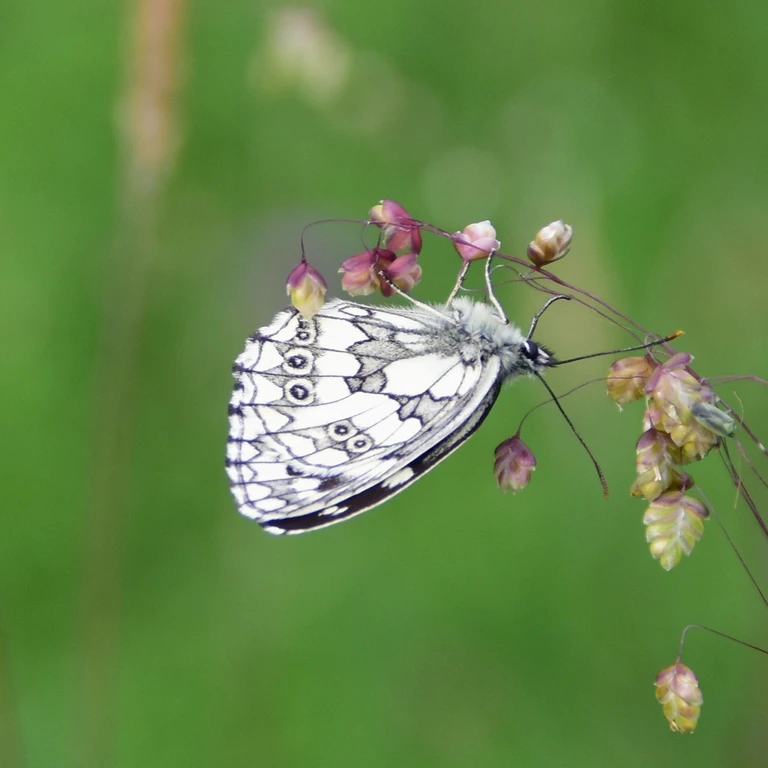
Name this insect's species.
Melanargia galathea
